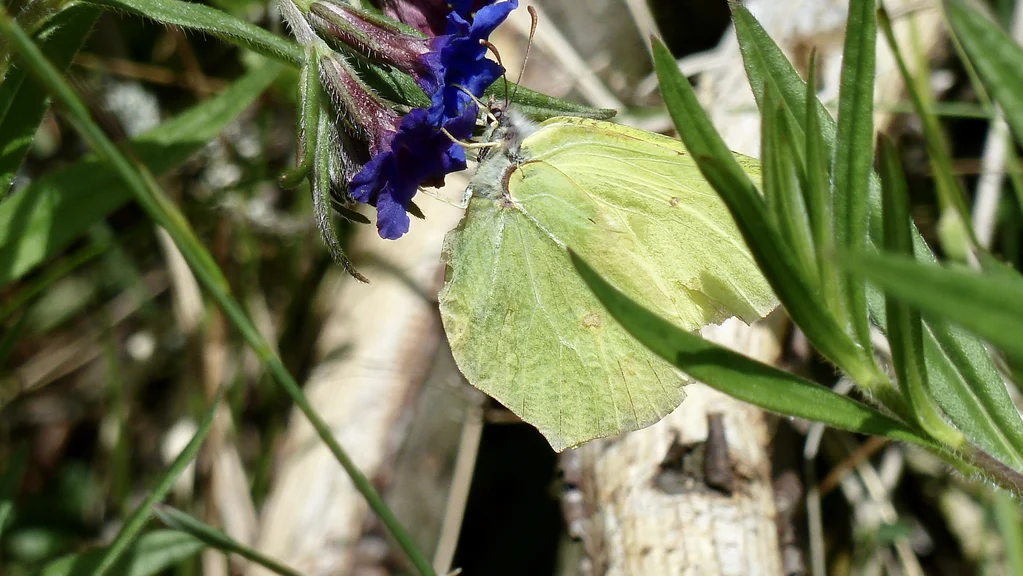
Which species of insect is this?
Gonepteryx rhamni
